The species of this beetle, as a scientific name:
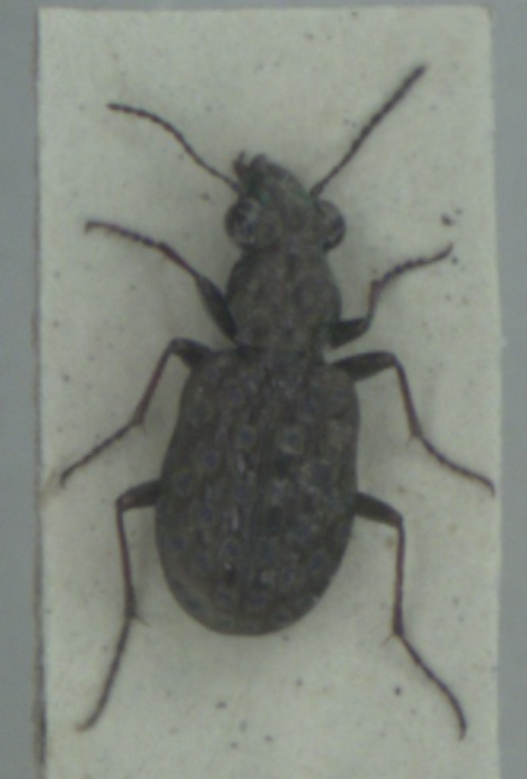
Elaphrus cupreus
